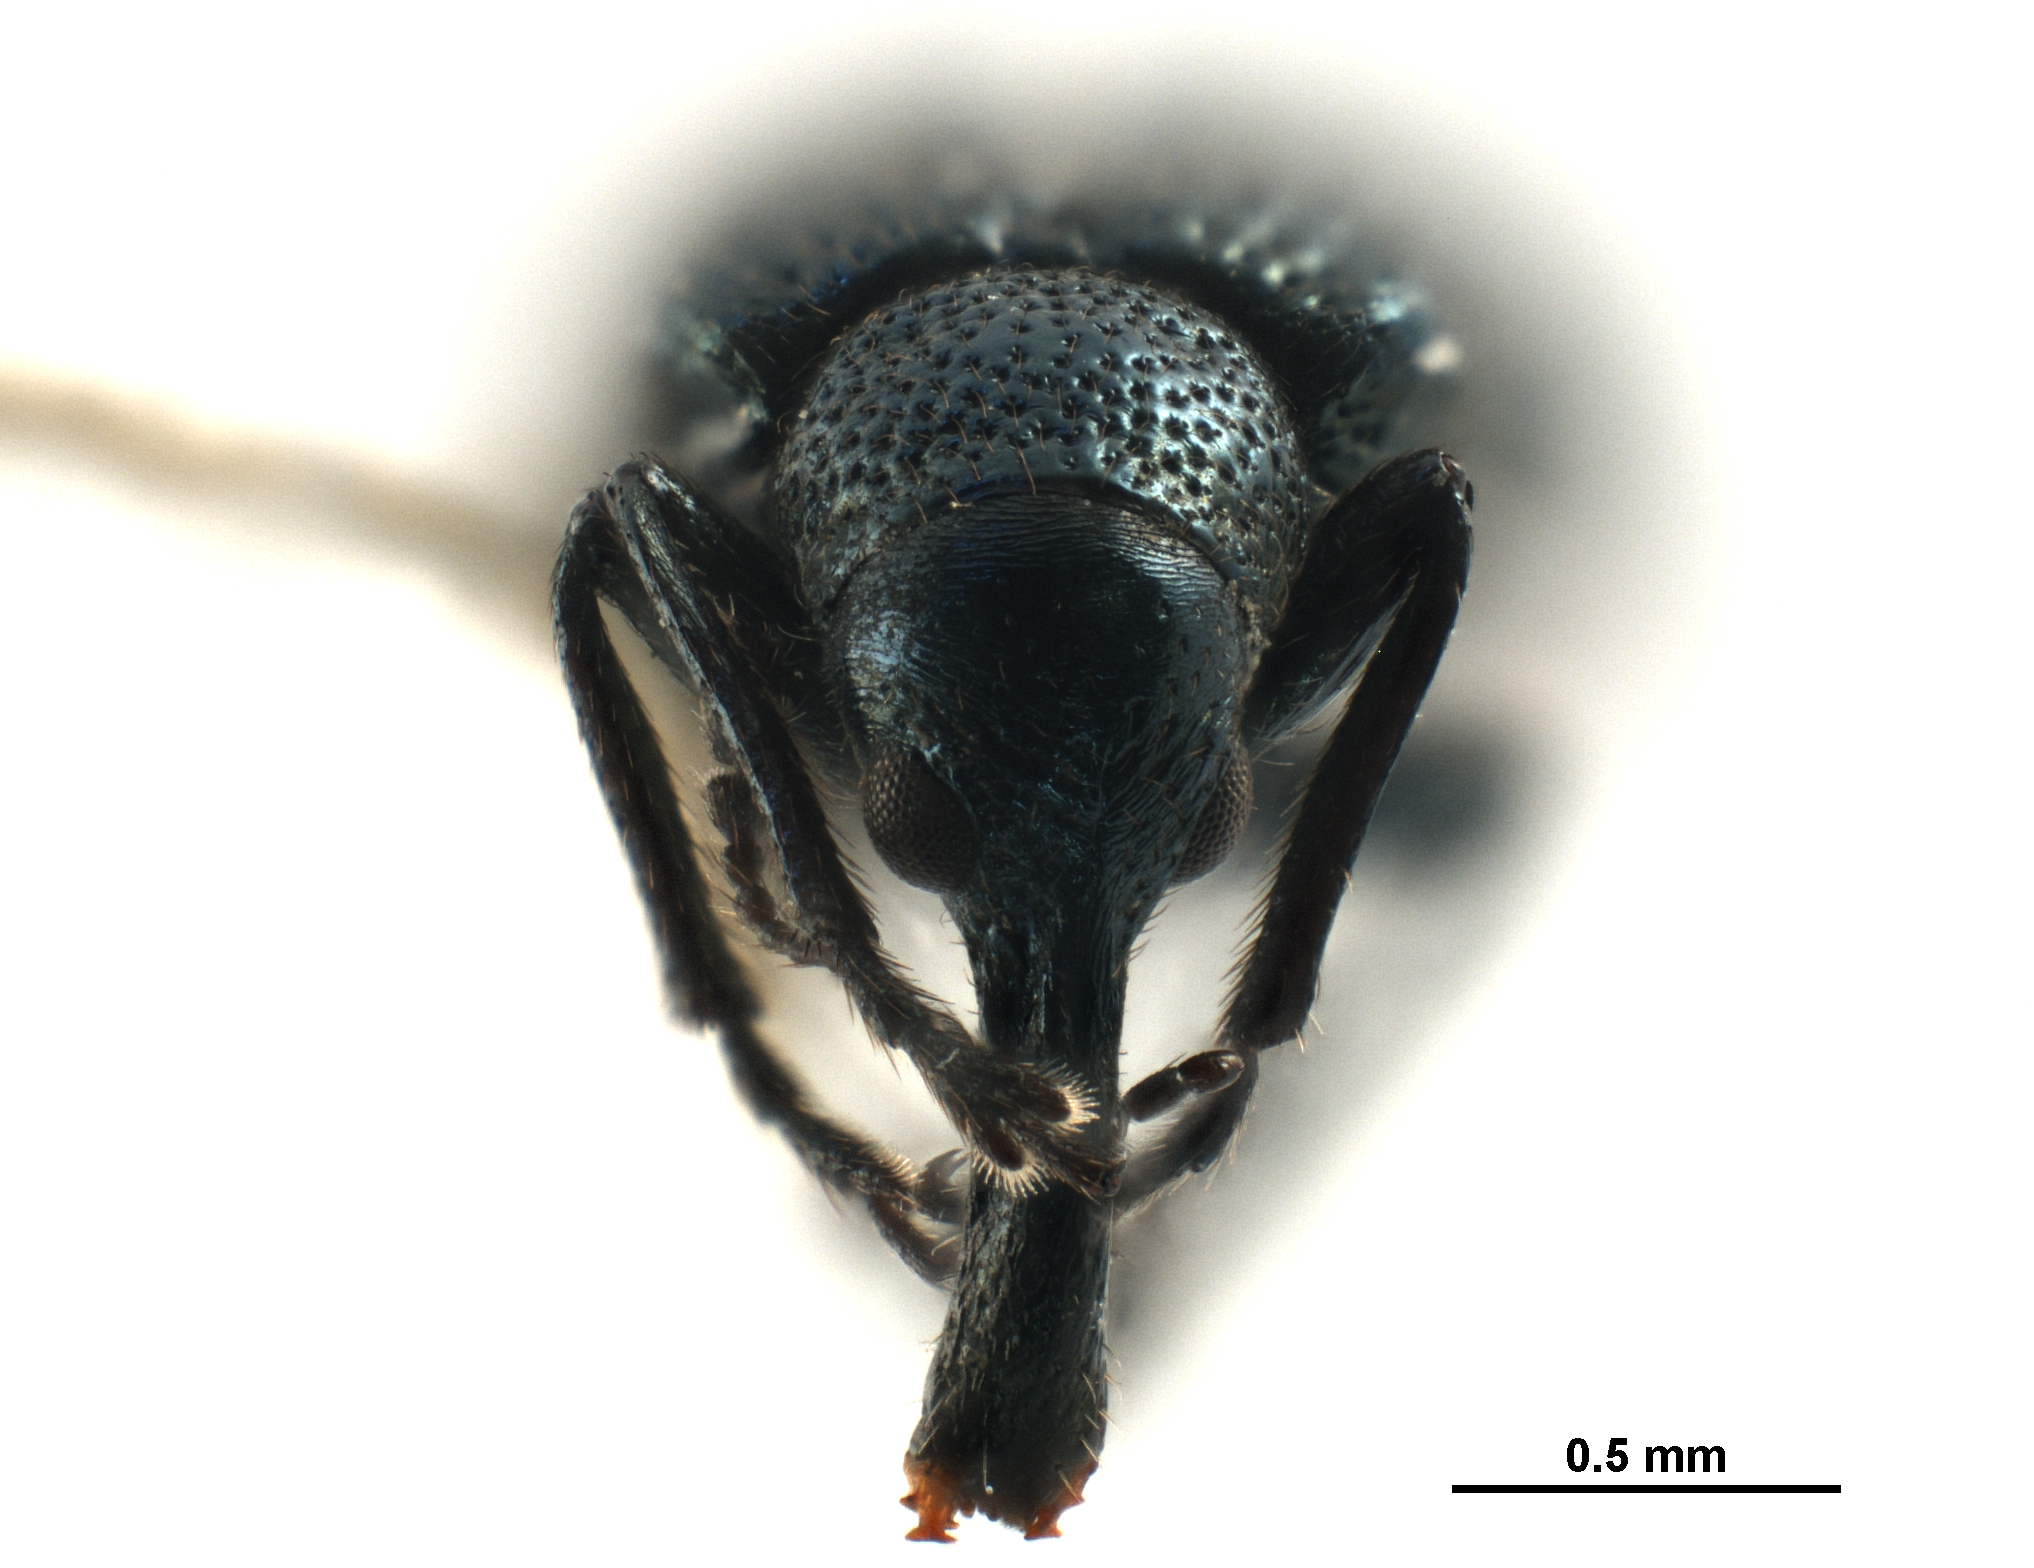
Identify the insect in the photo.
Pselaphorhynchites cyanellus
